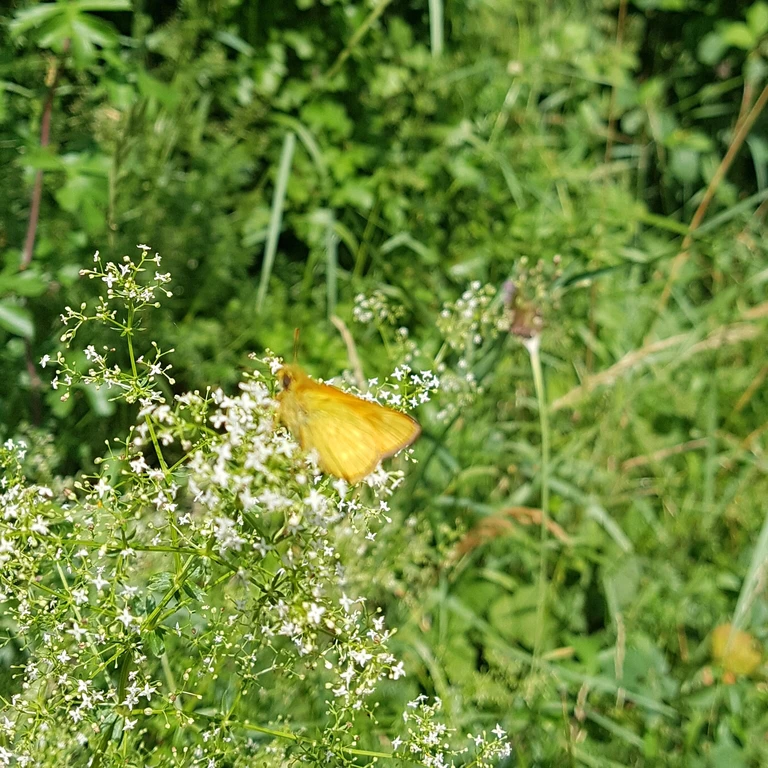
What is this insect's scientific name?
Ochlodes sylvanus (also Ochlodes venata)
